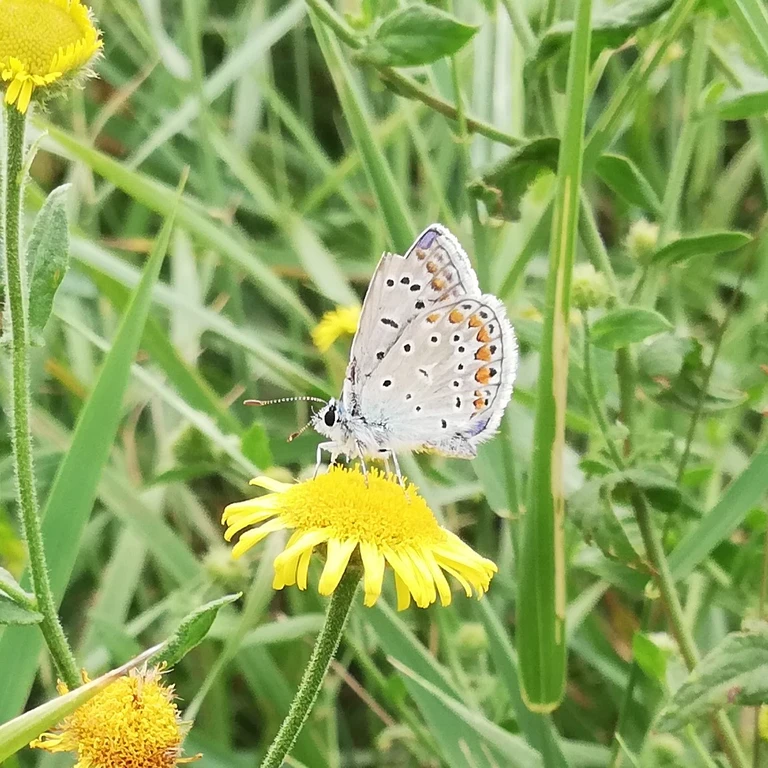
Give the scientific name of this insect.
Polyommatus icarus
